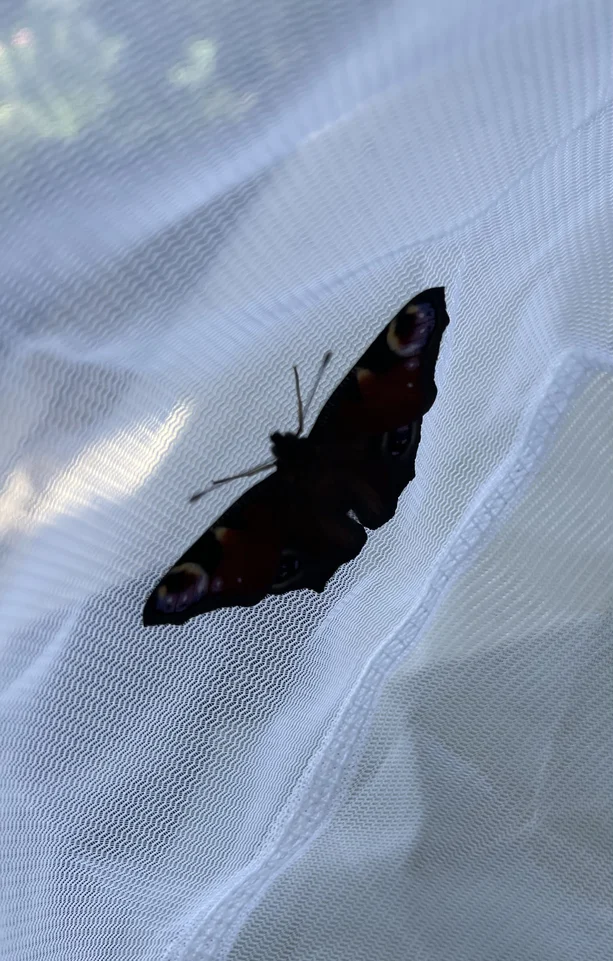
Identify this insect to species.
Aglais io
